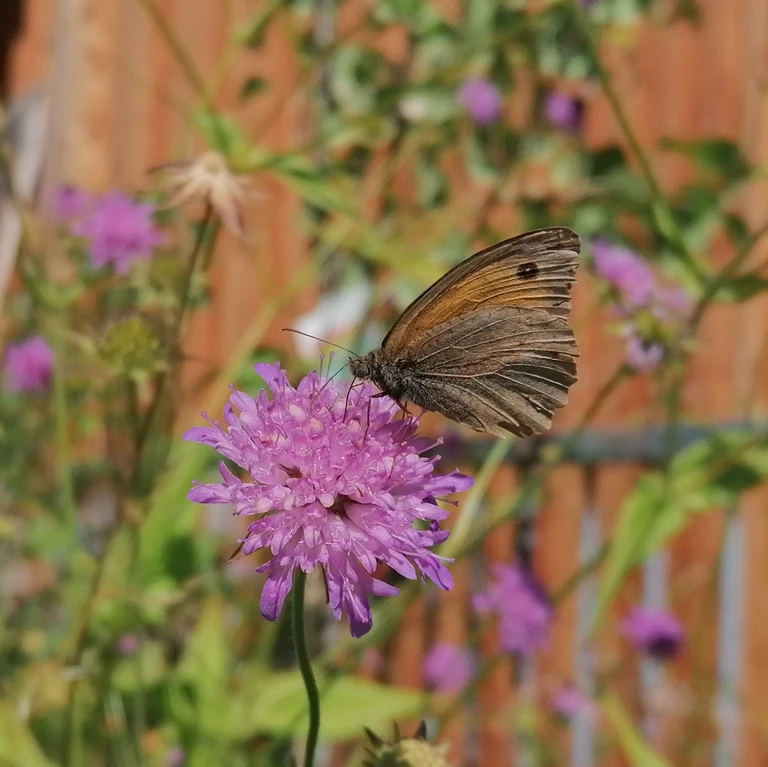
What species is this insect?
Maniola jurtina
